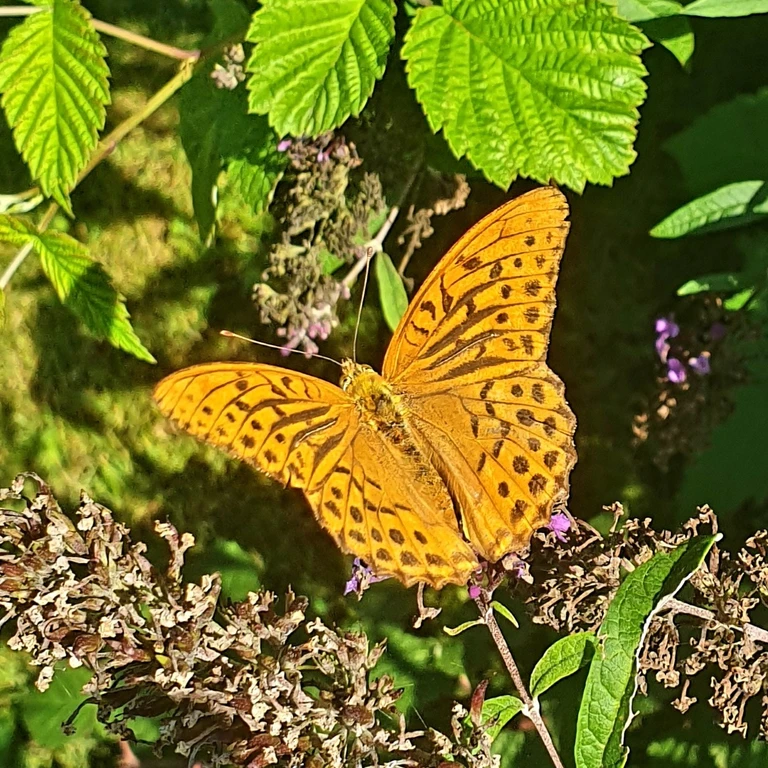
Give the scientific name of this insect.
Argynnis paphia
